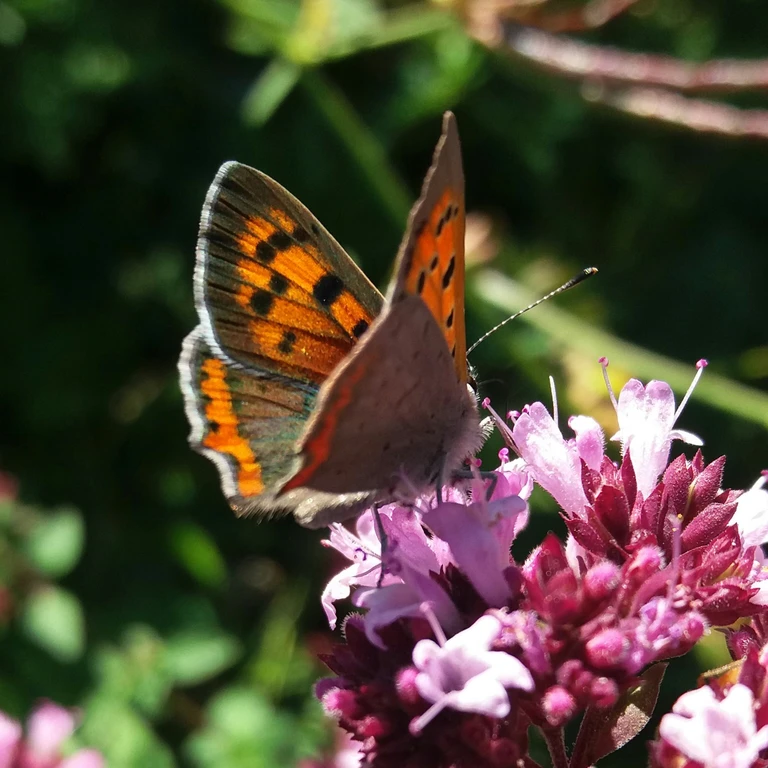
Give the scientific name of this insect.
Lycaena phlaeas
